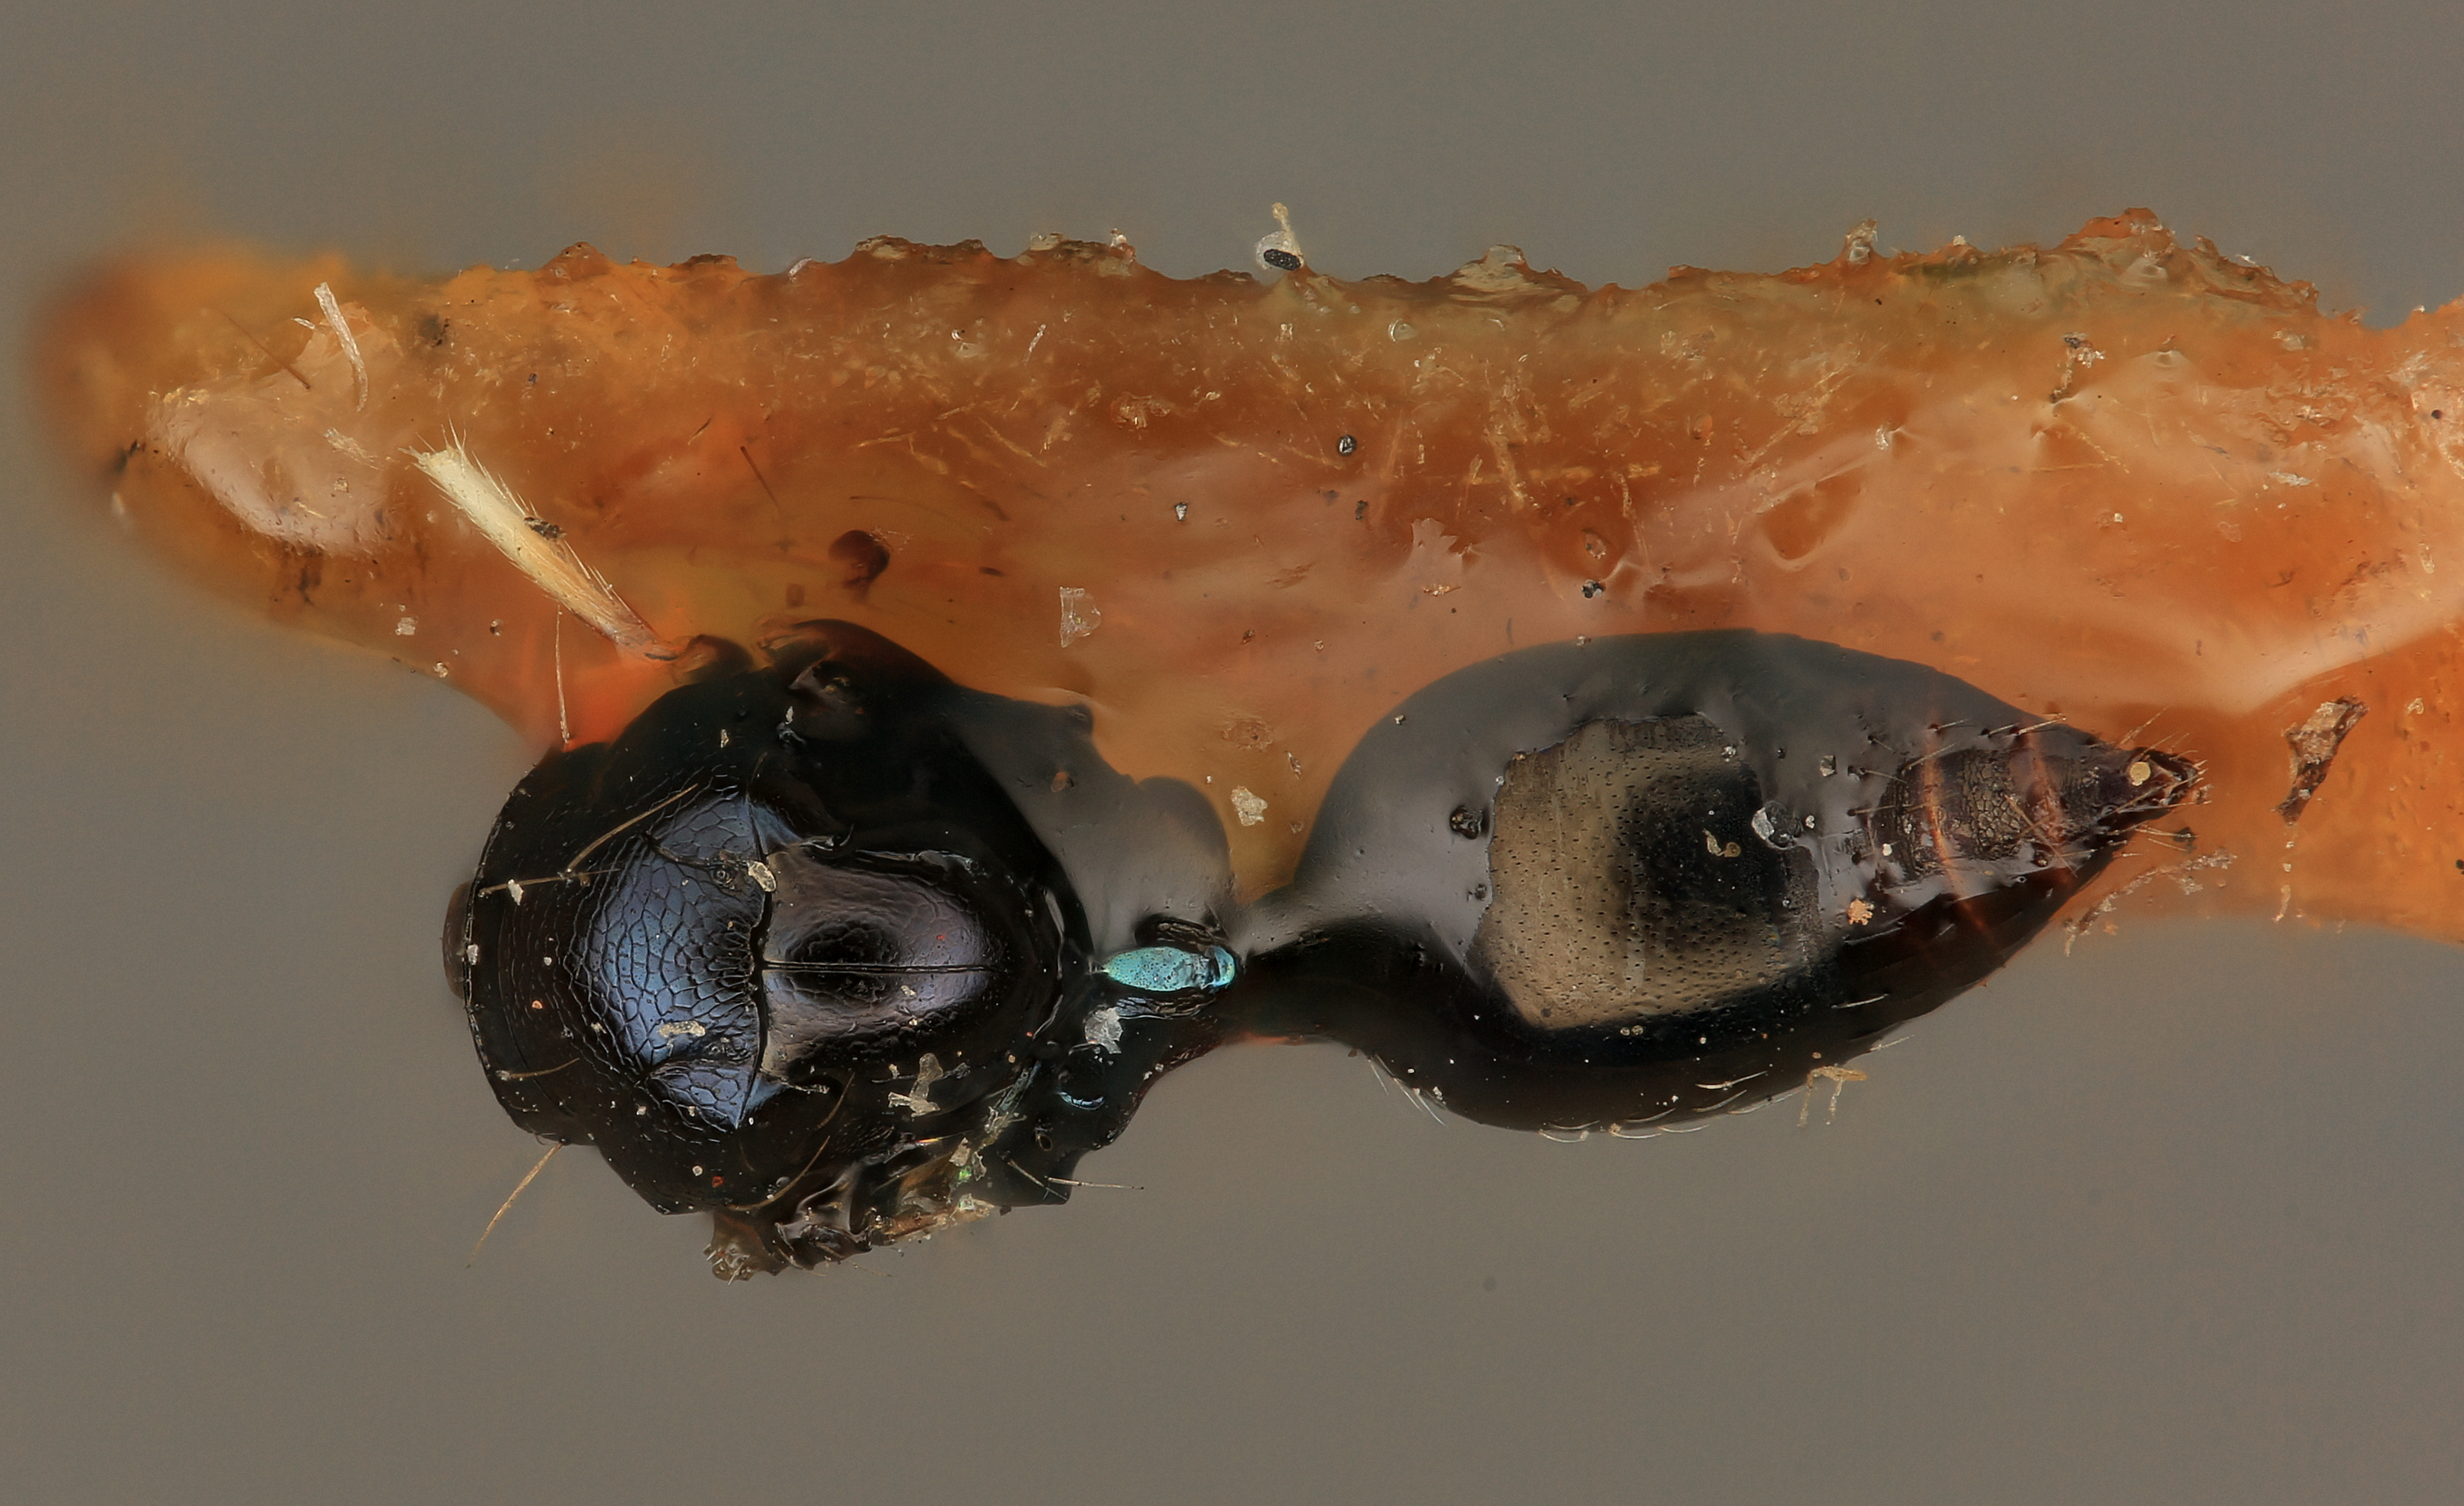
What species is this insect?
Pseudomphale ancylae
